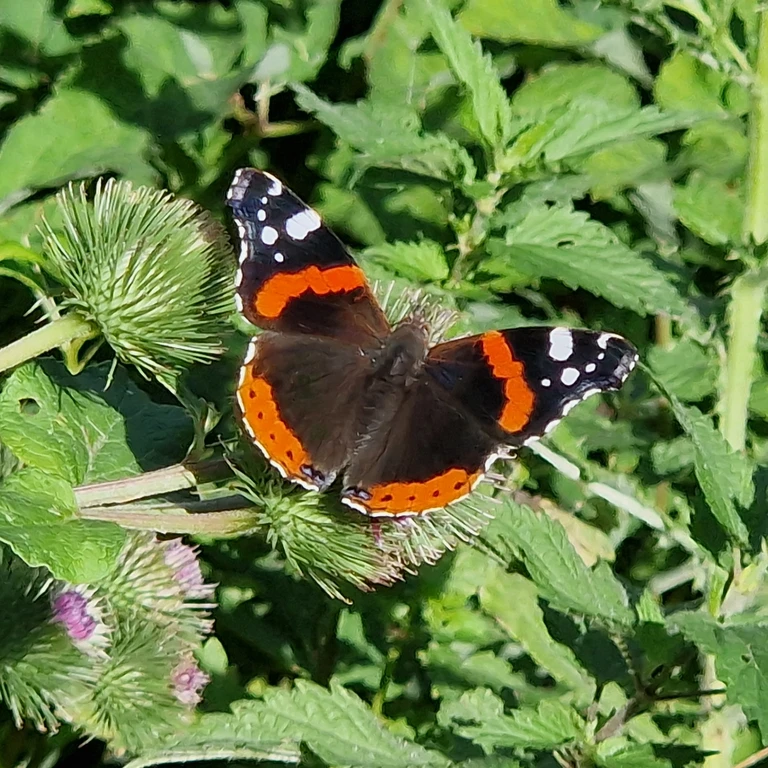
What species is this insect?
Vanessa atalanta
